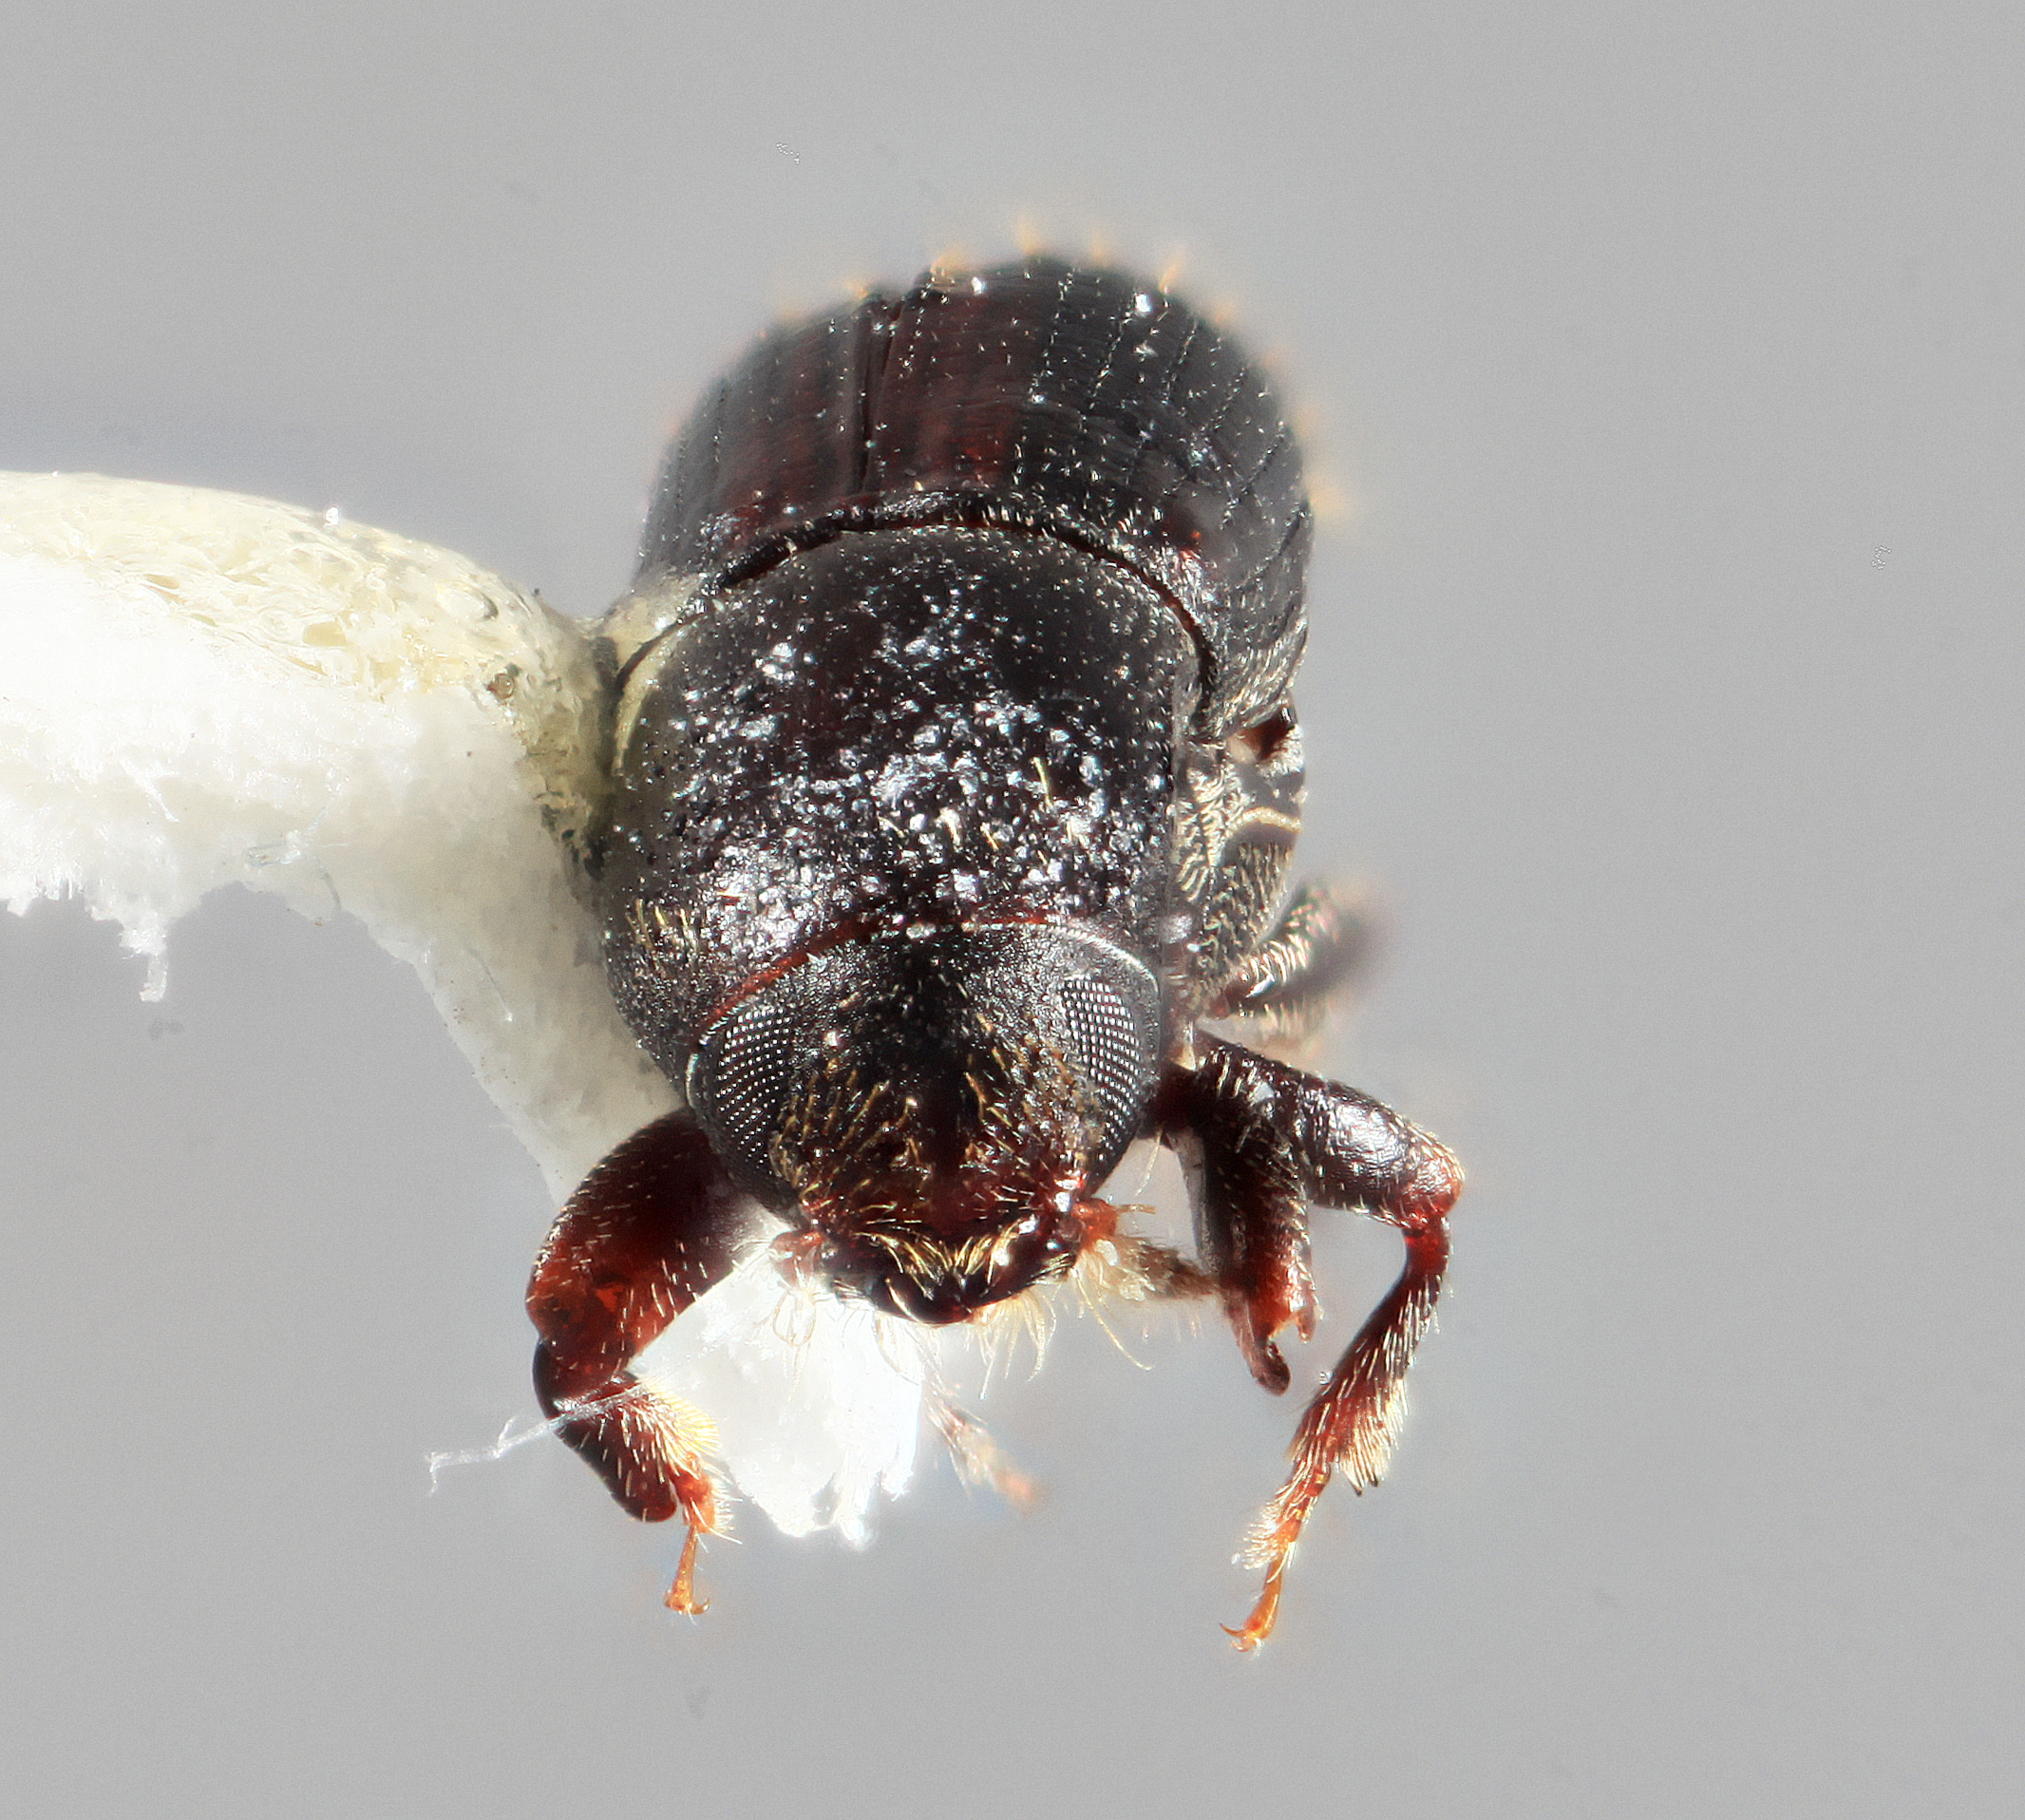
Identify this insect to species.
Xyleborus alienus (also Cnesinus alienus)
